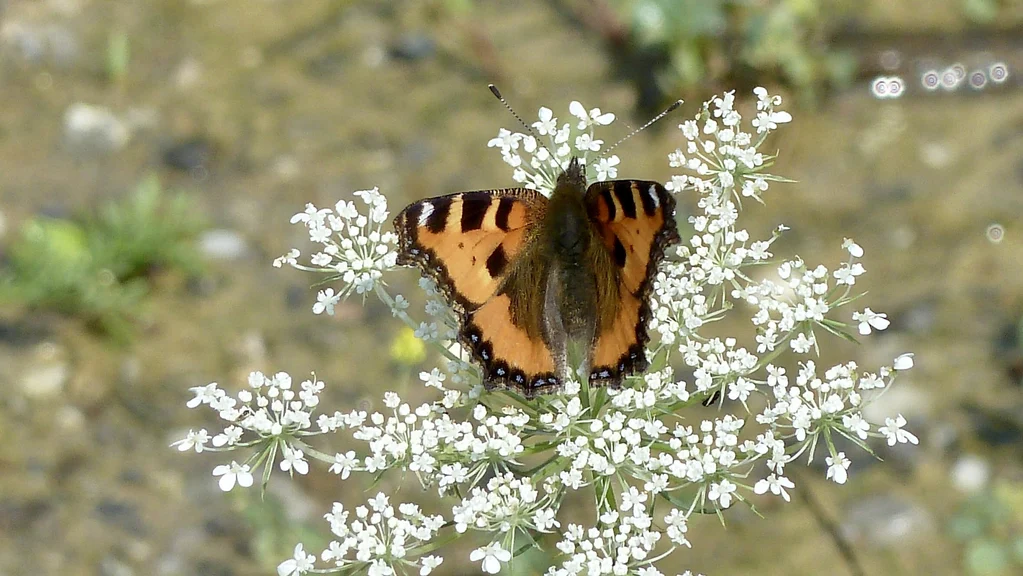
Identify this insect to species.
Aglais urticae
